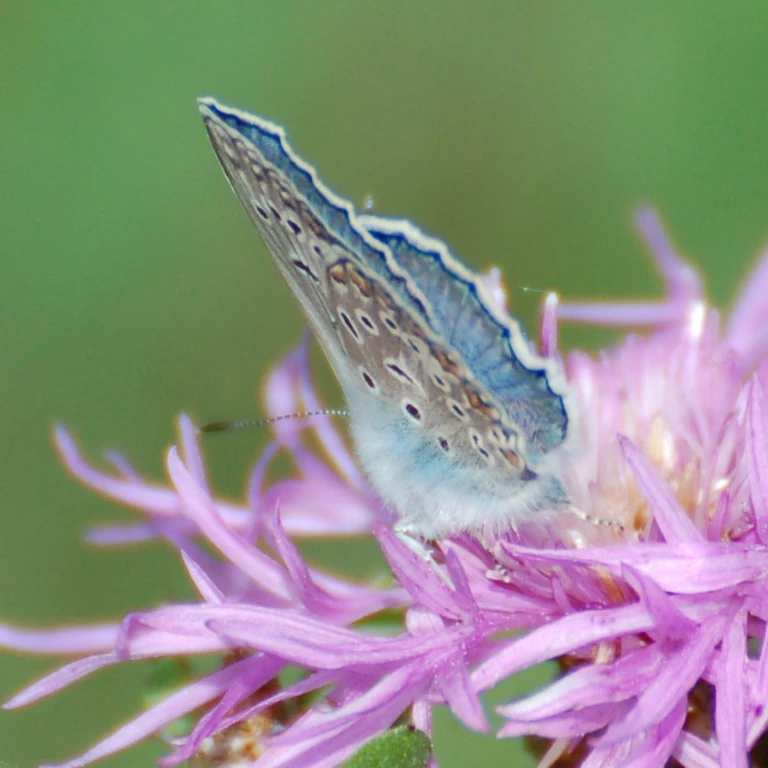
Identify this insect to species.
Polyommatus icarus
